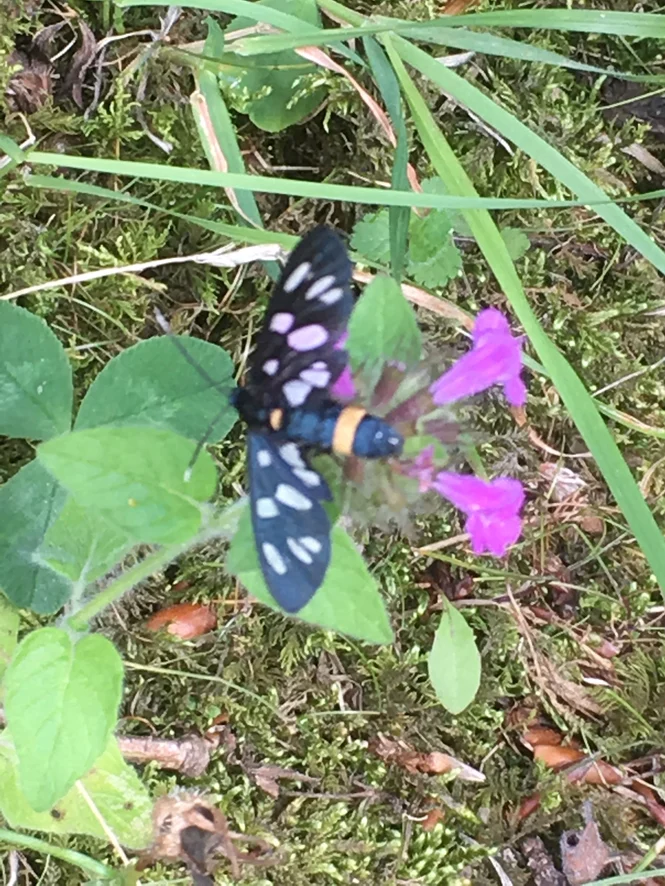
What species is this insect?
Amata phegea
